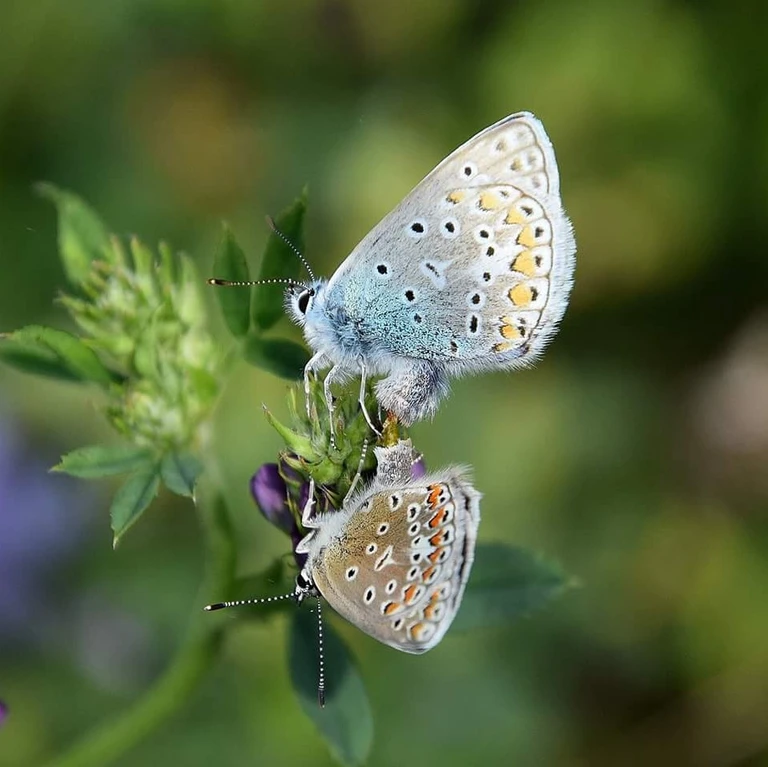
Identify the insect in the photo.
Polyommatus icarus
